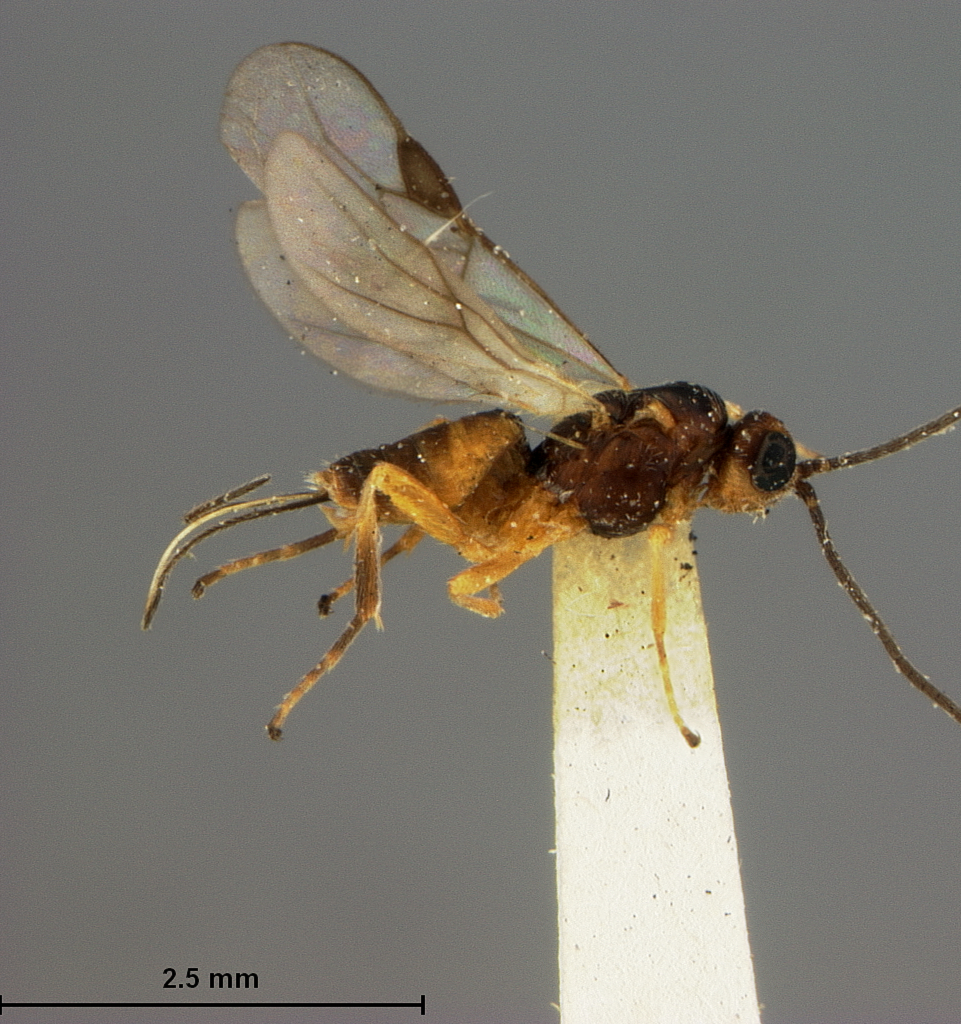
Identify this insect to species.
Bracon fungicola
